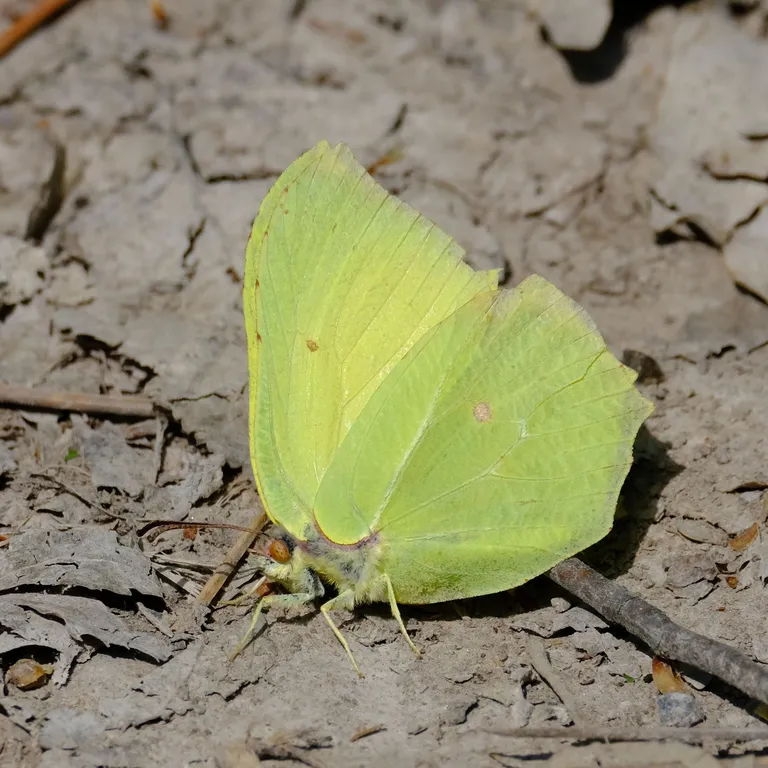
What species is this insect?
Gonepteryx rhamni
